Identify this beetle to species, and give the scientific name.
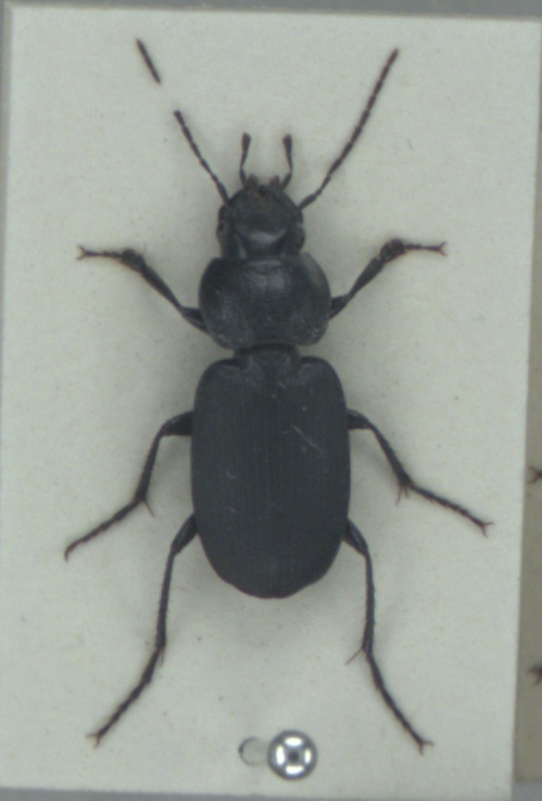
Licinus depressus
